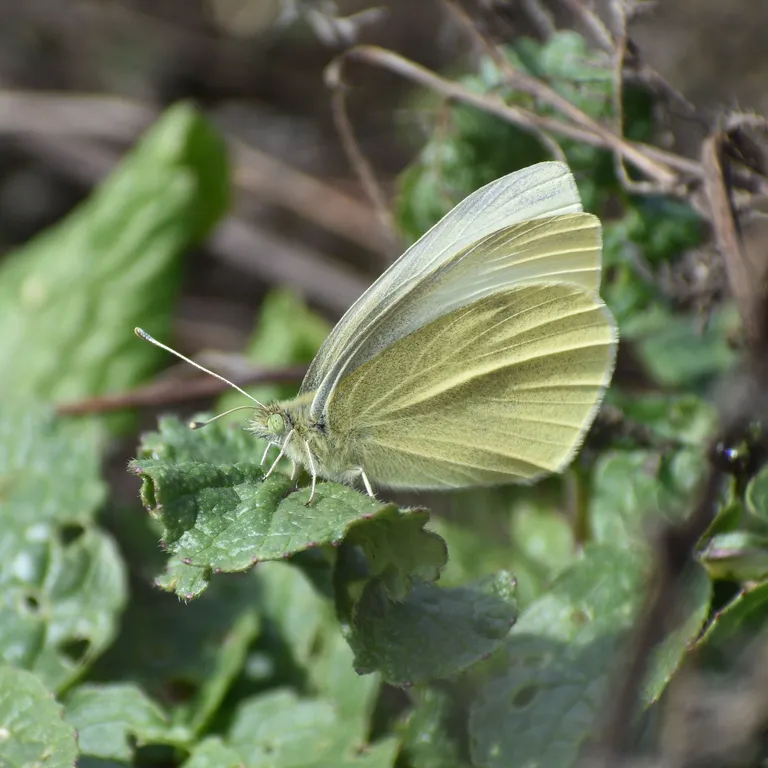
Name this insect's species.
Pieris rapae
